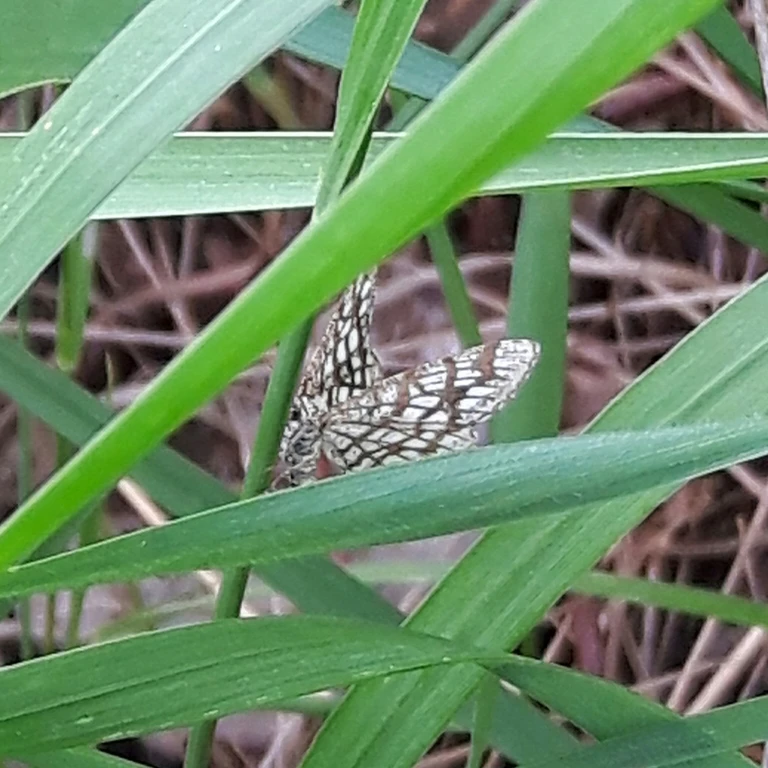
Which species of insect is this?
Chiasmia clathrata
